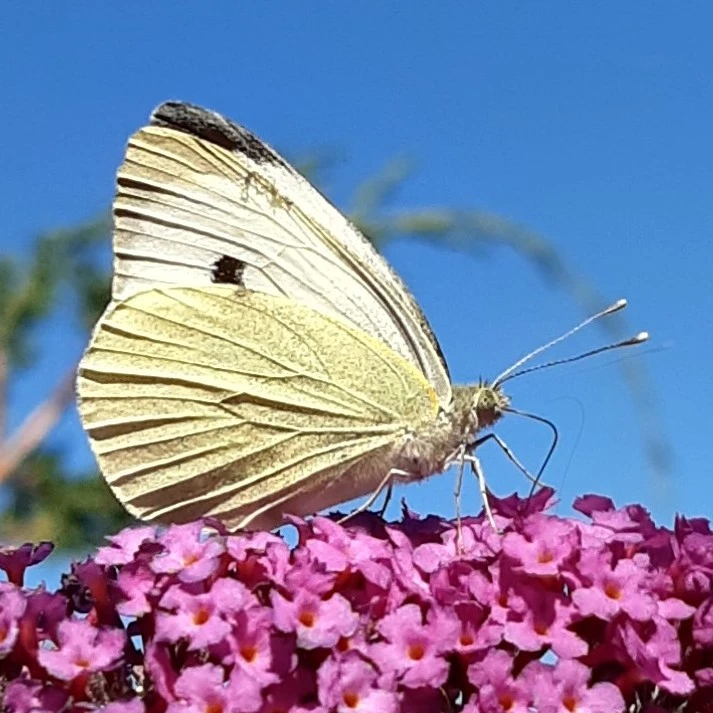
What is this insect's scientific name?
Pieris brassicae
